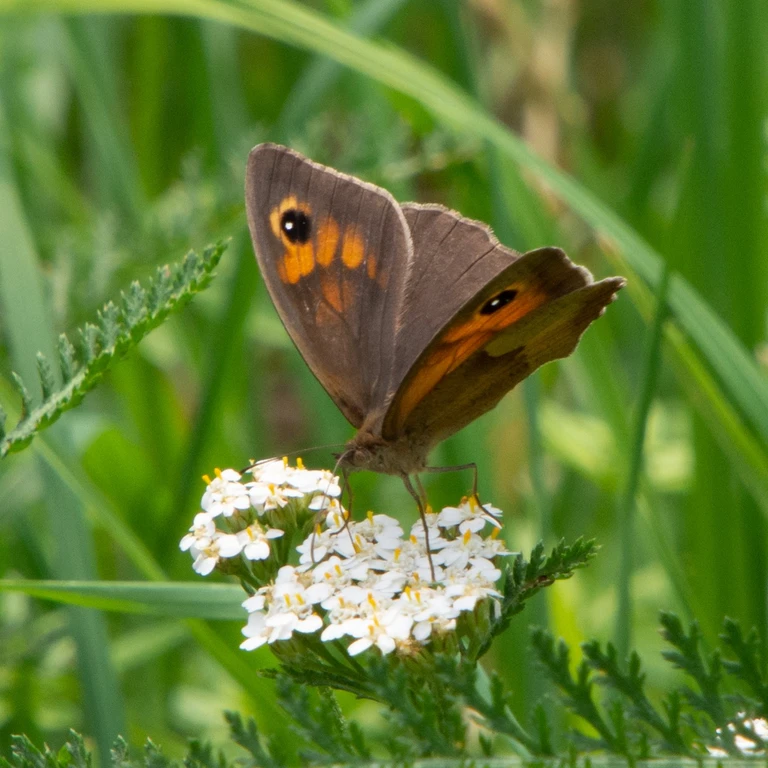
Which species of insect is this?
Maniola jurtina
